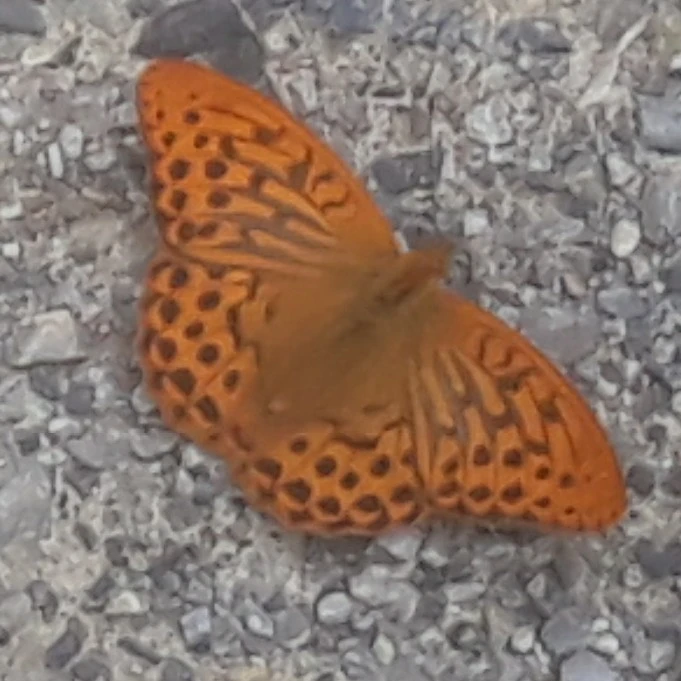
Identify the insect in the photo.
Argynnis paphia
